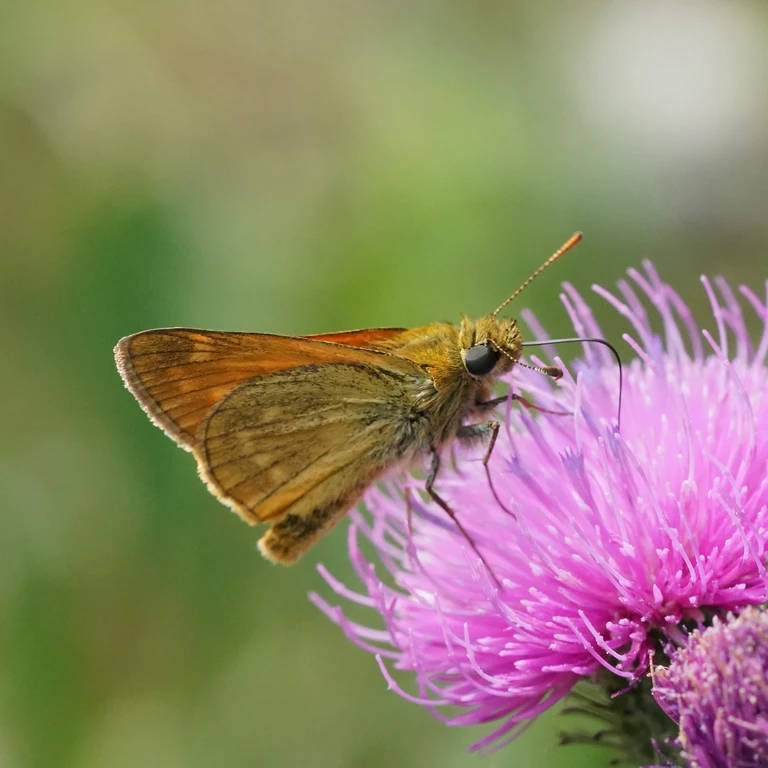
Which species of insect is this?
Ochlodes sylvanus (also Ochlodes venata)
